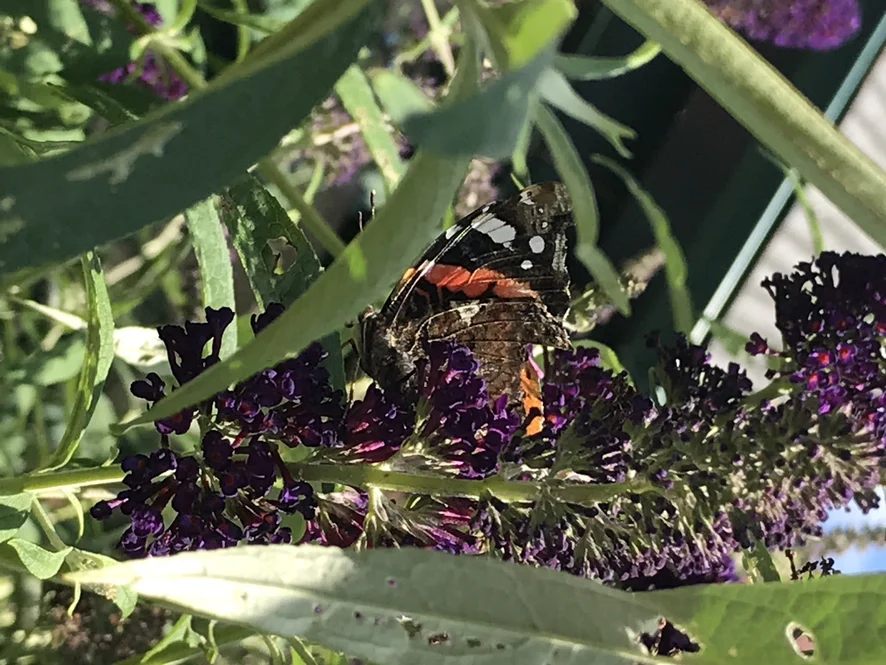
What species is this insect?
Vanessa atalanta
